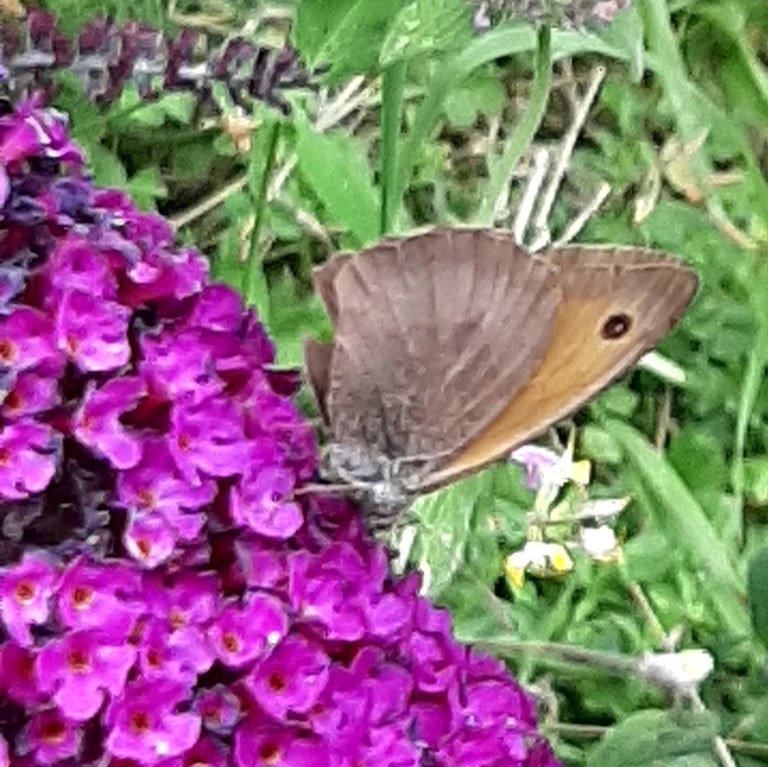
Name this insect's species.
Maniola jurtina
